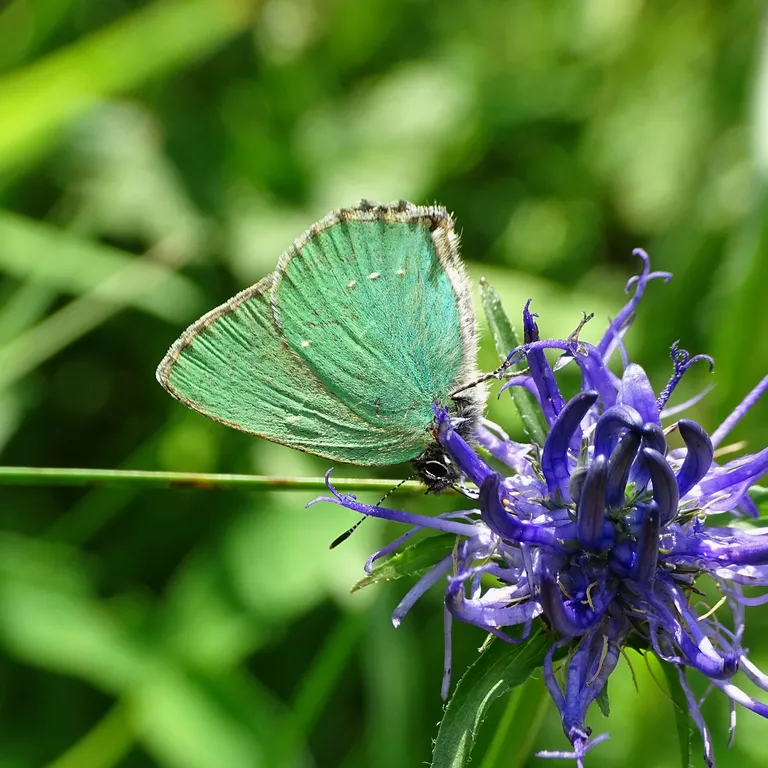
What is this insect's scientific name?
Callophrys rubi
